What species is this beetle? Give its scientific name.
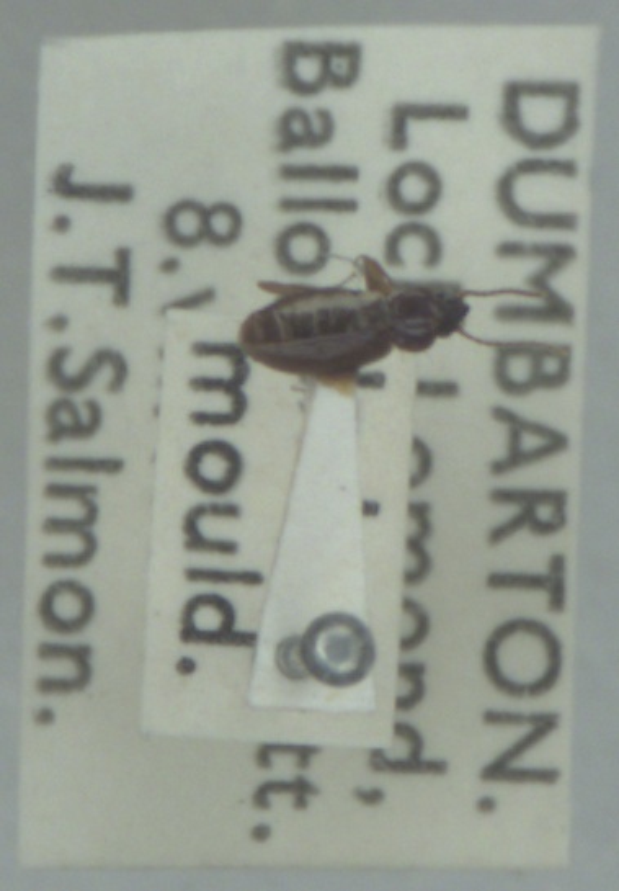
Trechus obtusus
